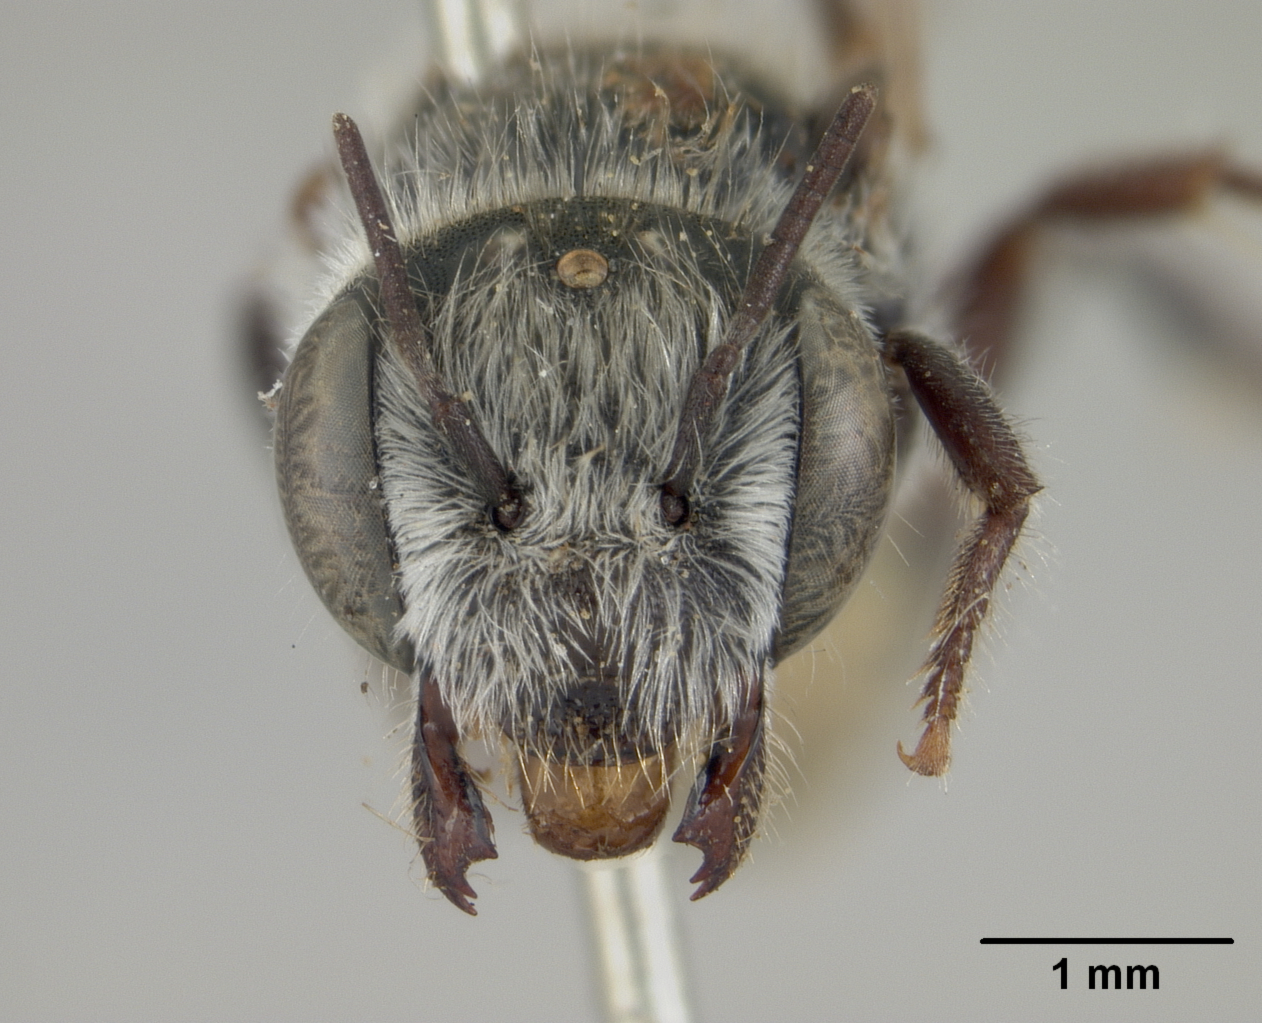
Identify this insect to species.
Osmia remotula
